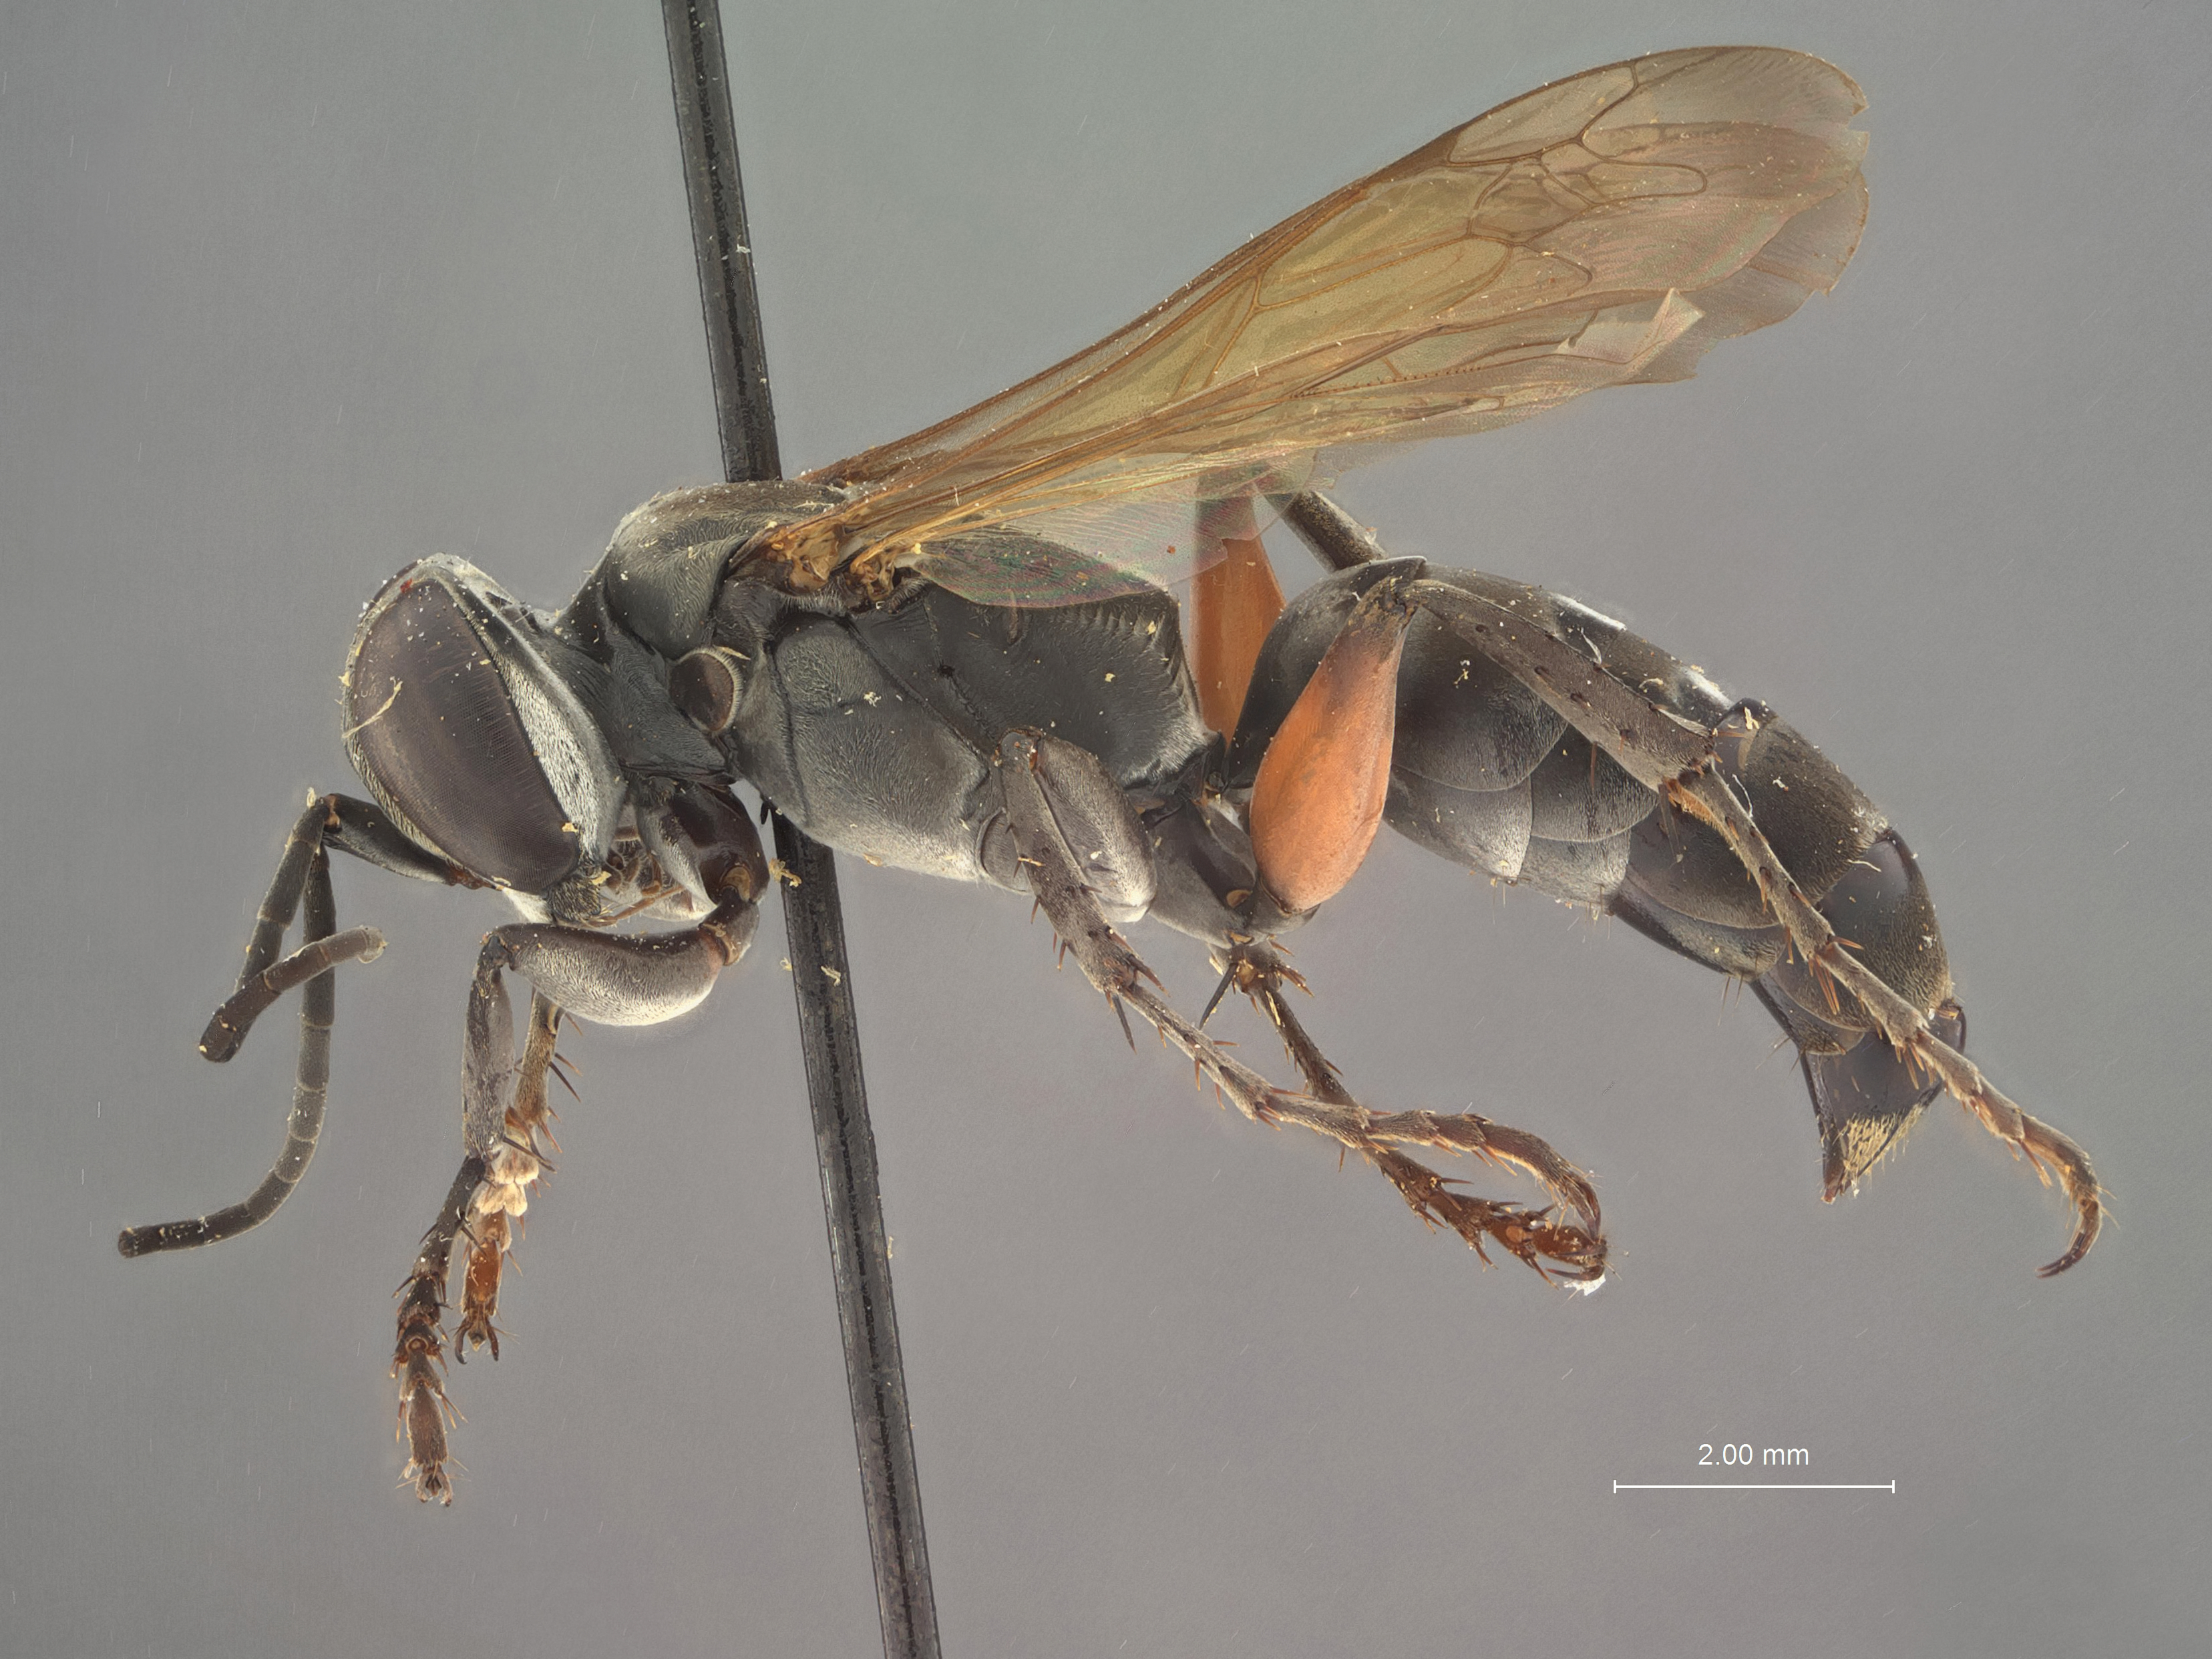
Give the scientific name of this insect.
Notogonidea luzonensis
